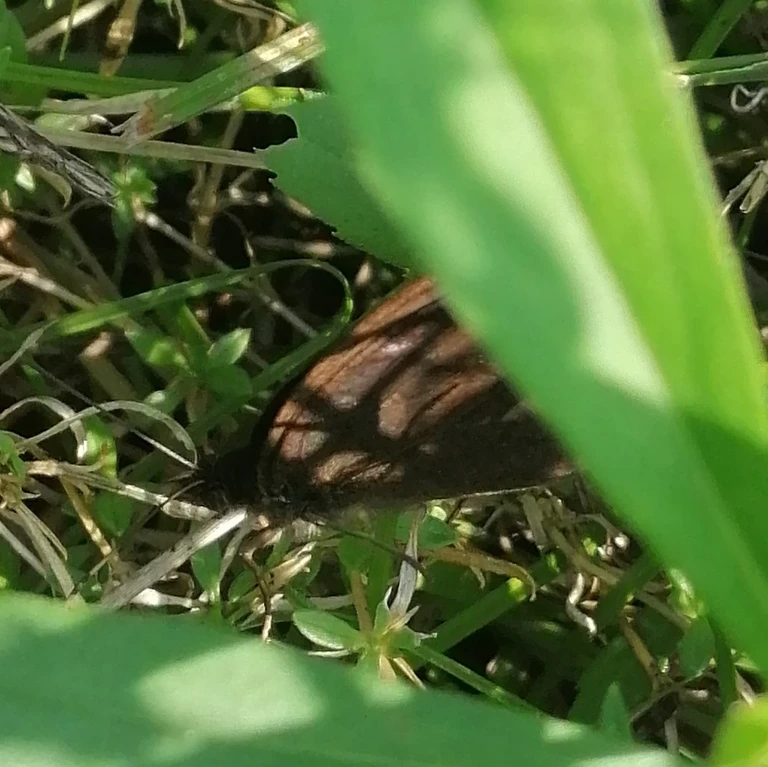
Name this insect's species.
Minois dryas
